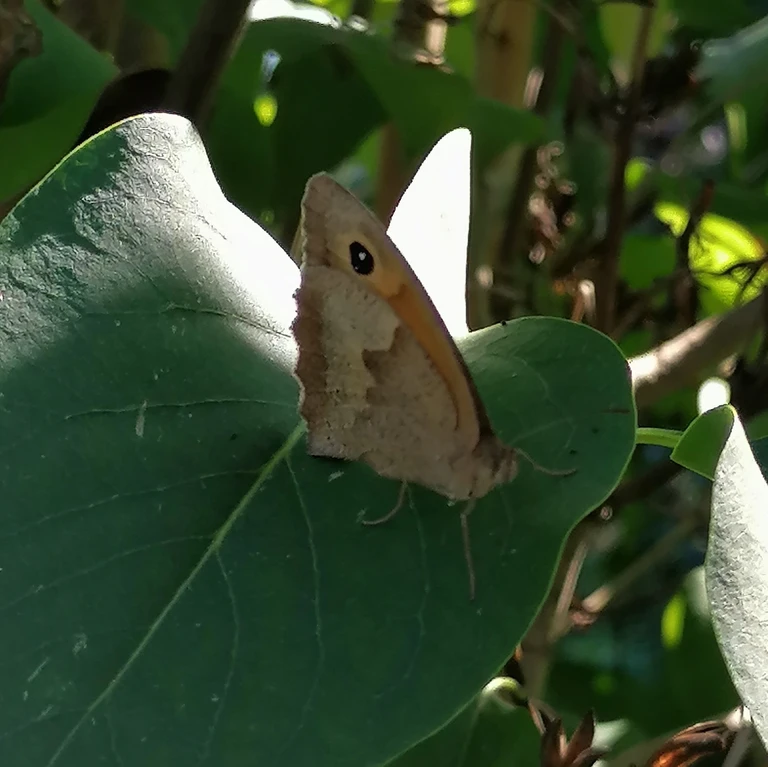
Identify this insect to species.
Maniola jurtina
